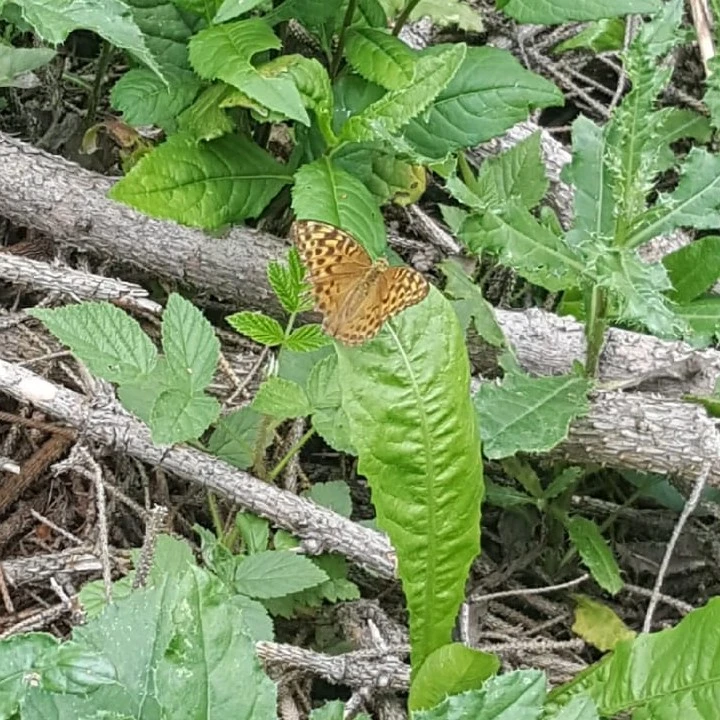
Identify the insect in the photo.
Argynnis paphia
